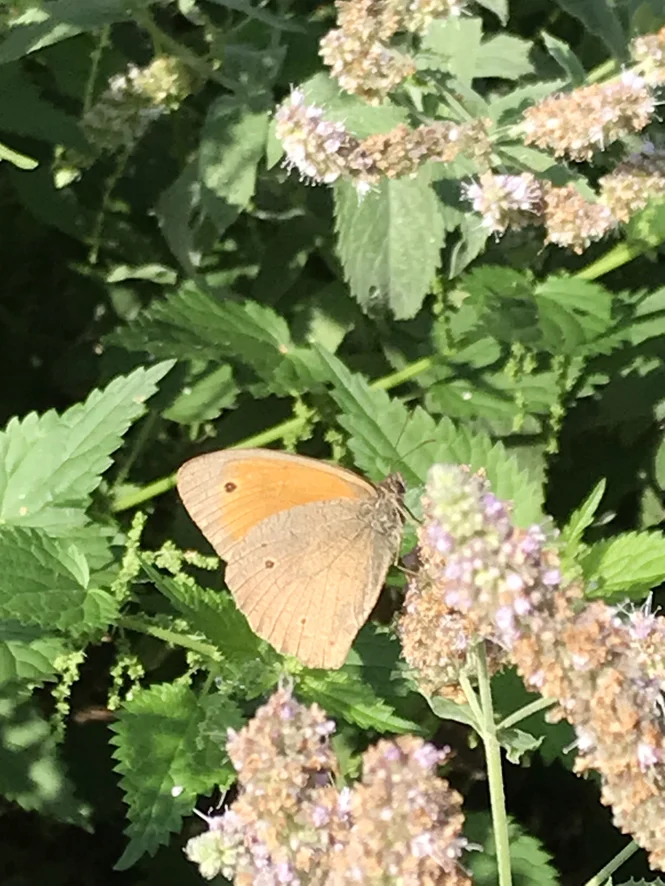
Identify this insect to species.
Maniola jurtina
